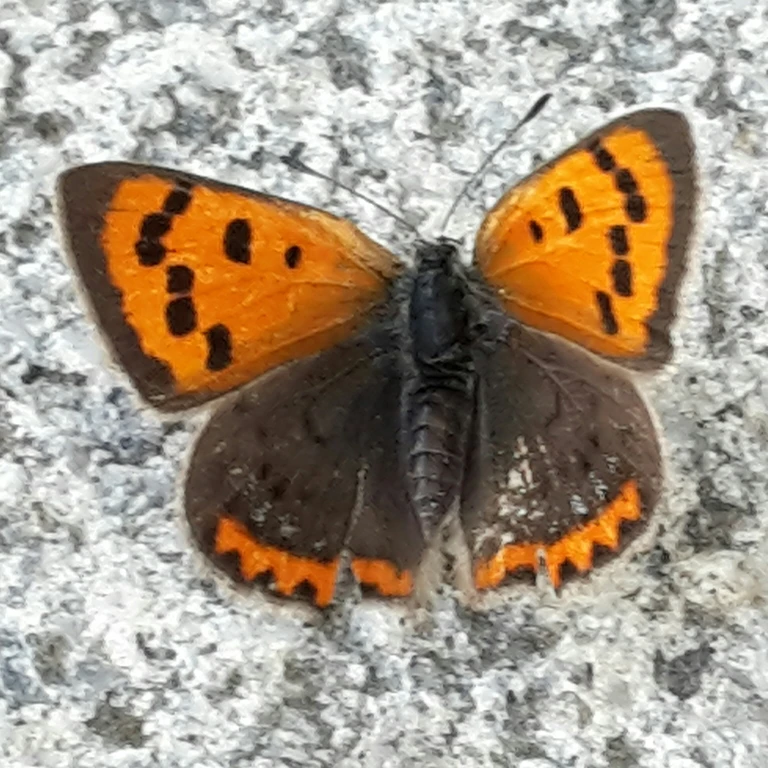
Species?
Lycaena phlaeas
